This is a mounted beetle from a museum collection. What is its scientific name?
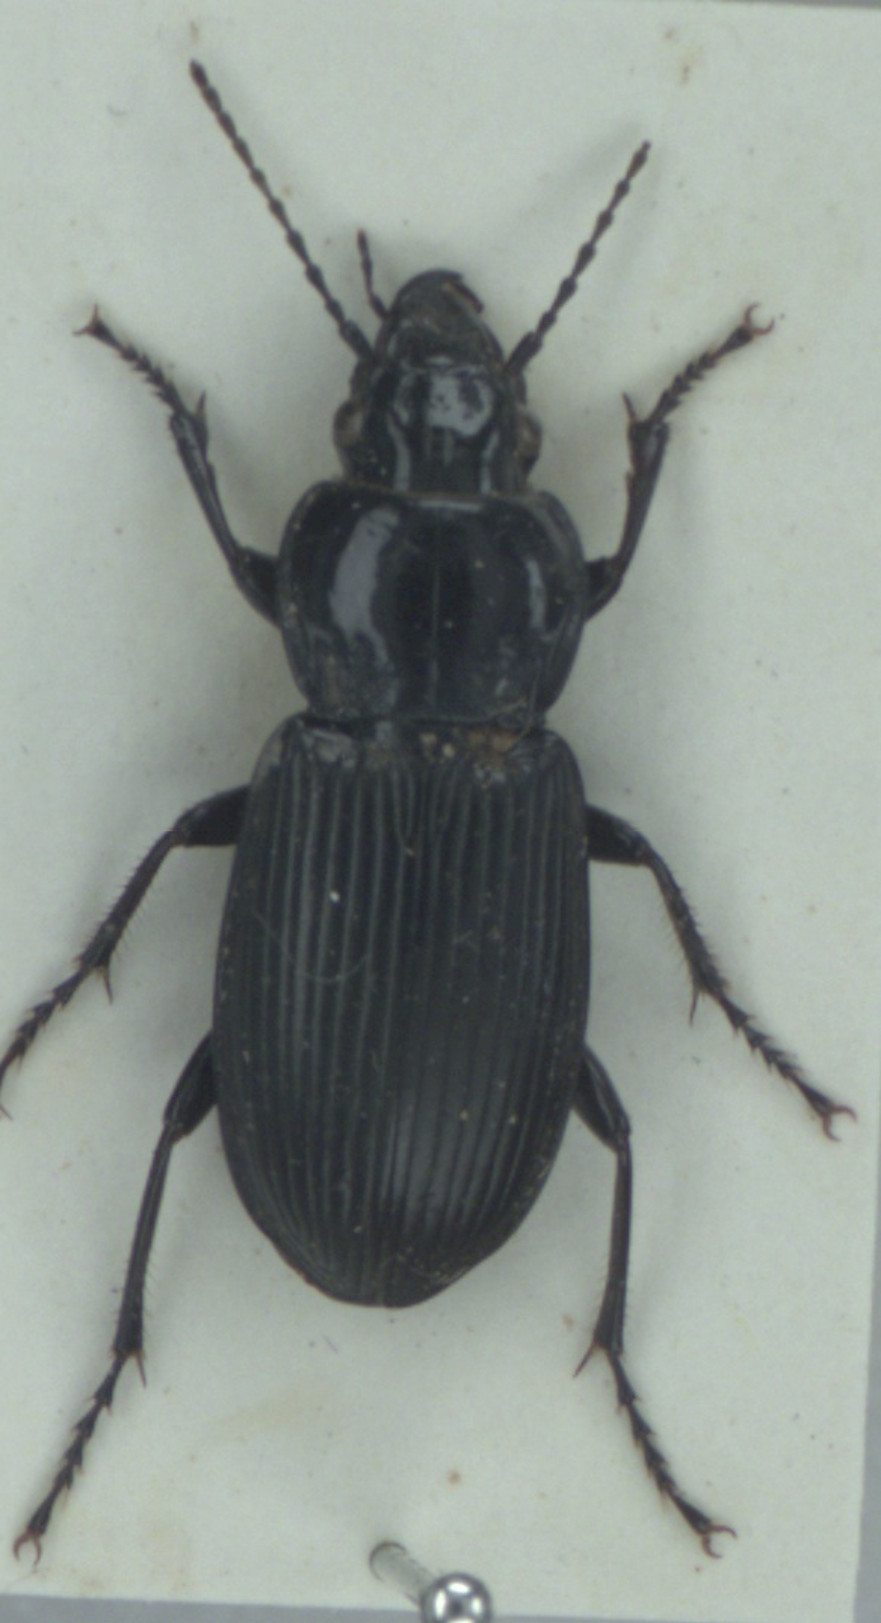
Pterostichus melanarius
